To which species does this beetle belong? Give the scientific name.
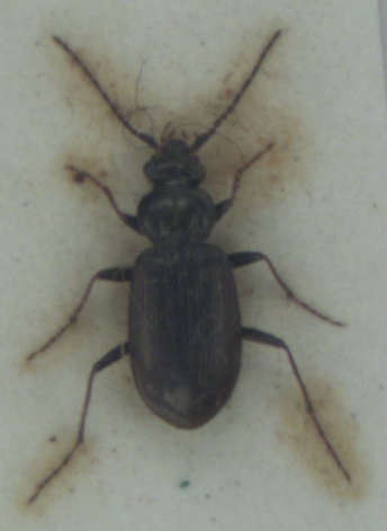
Loricera pilicornis
